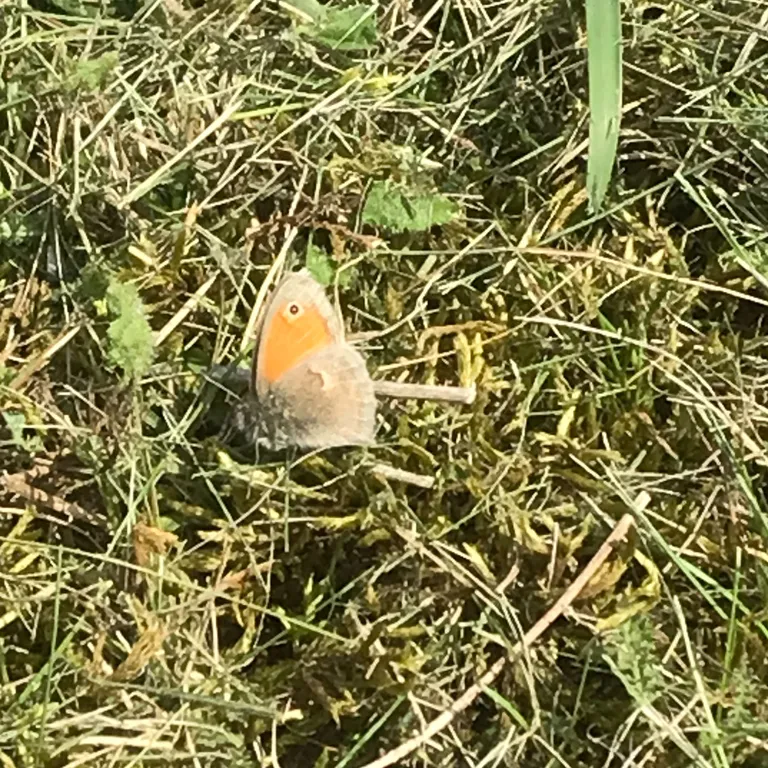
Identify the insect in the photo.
Coenonympha pamphilus
